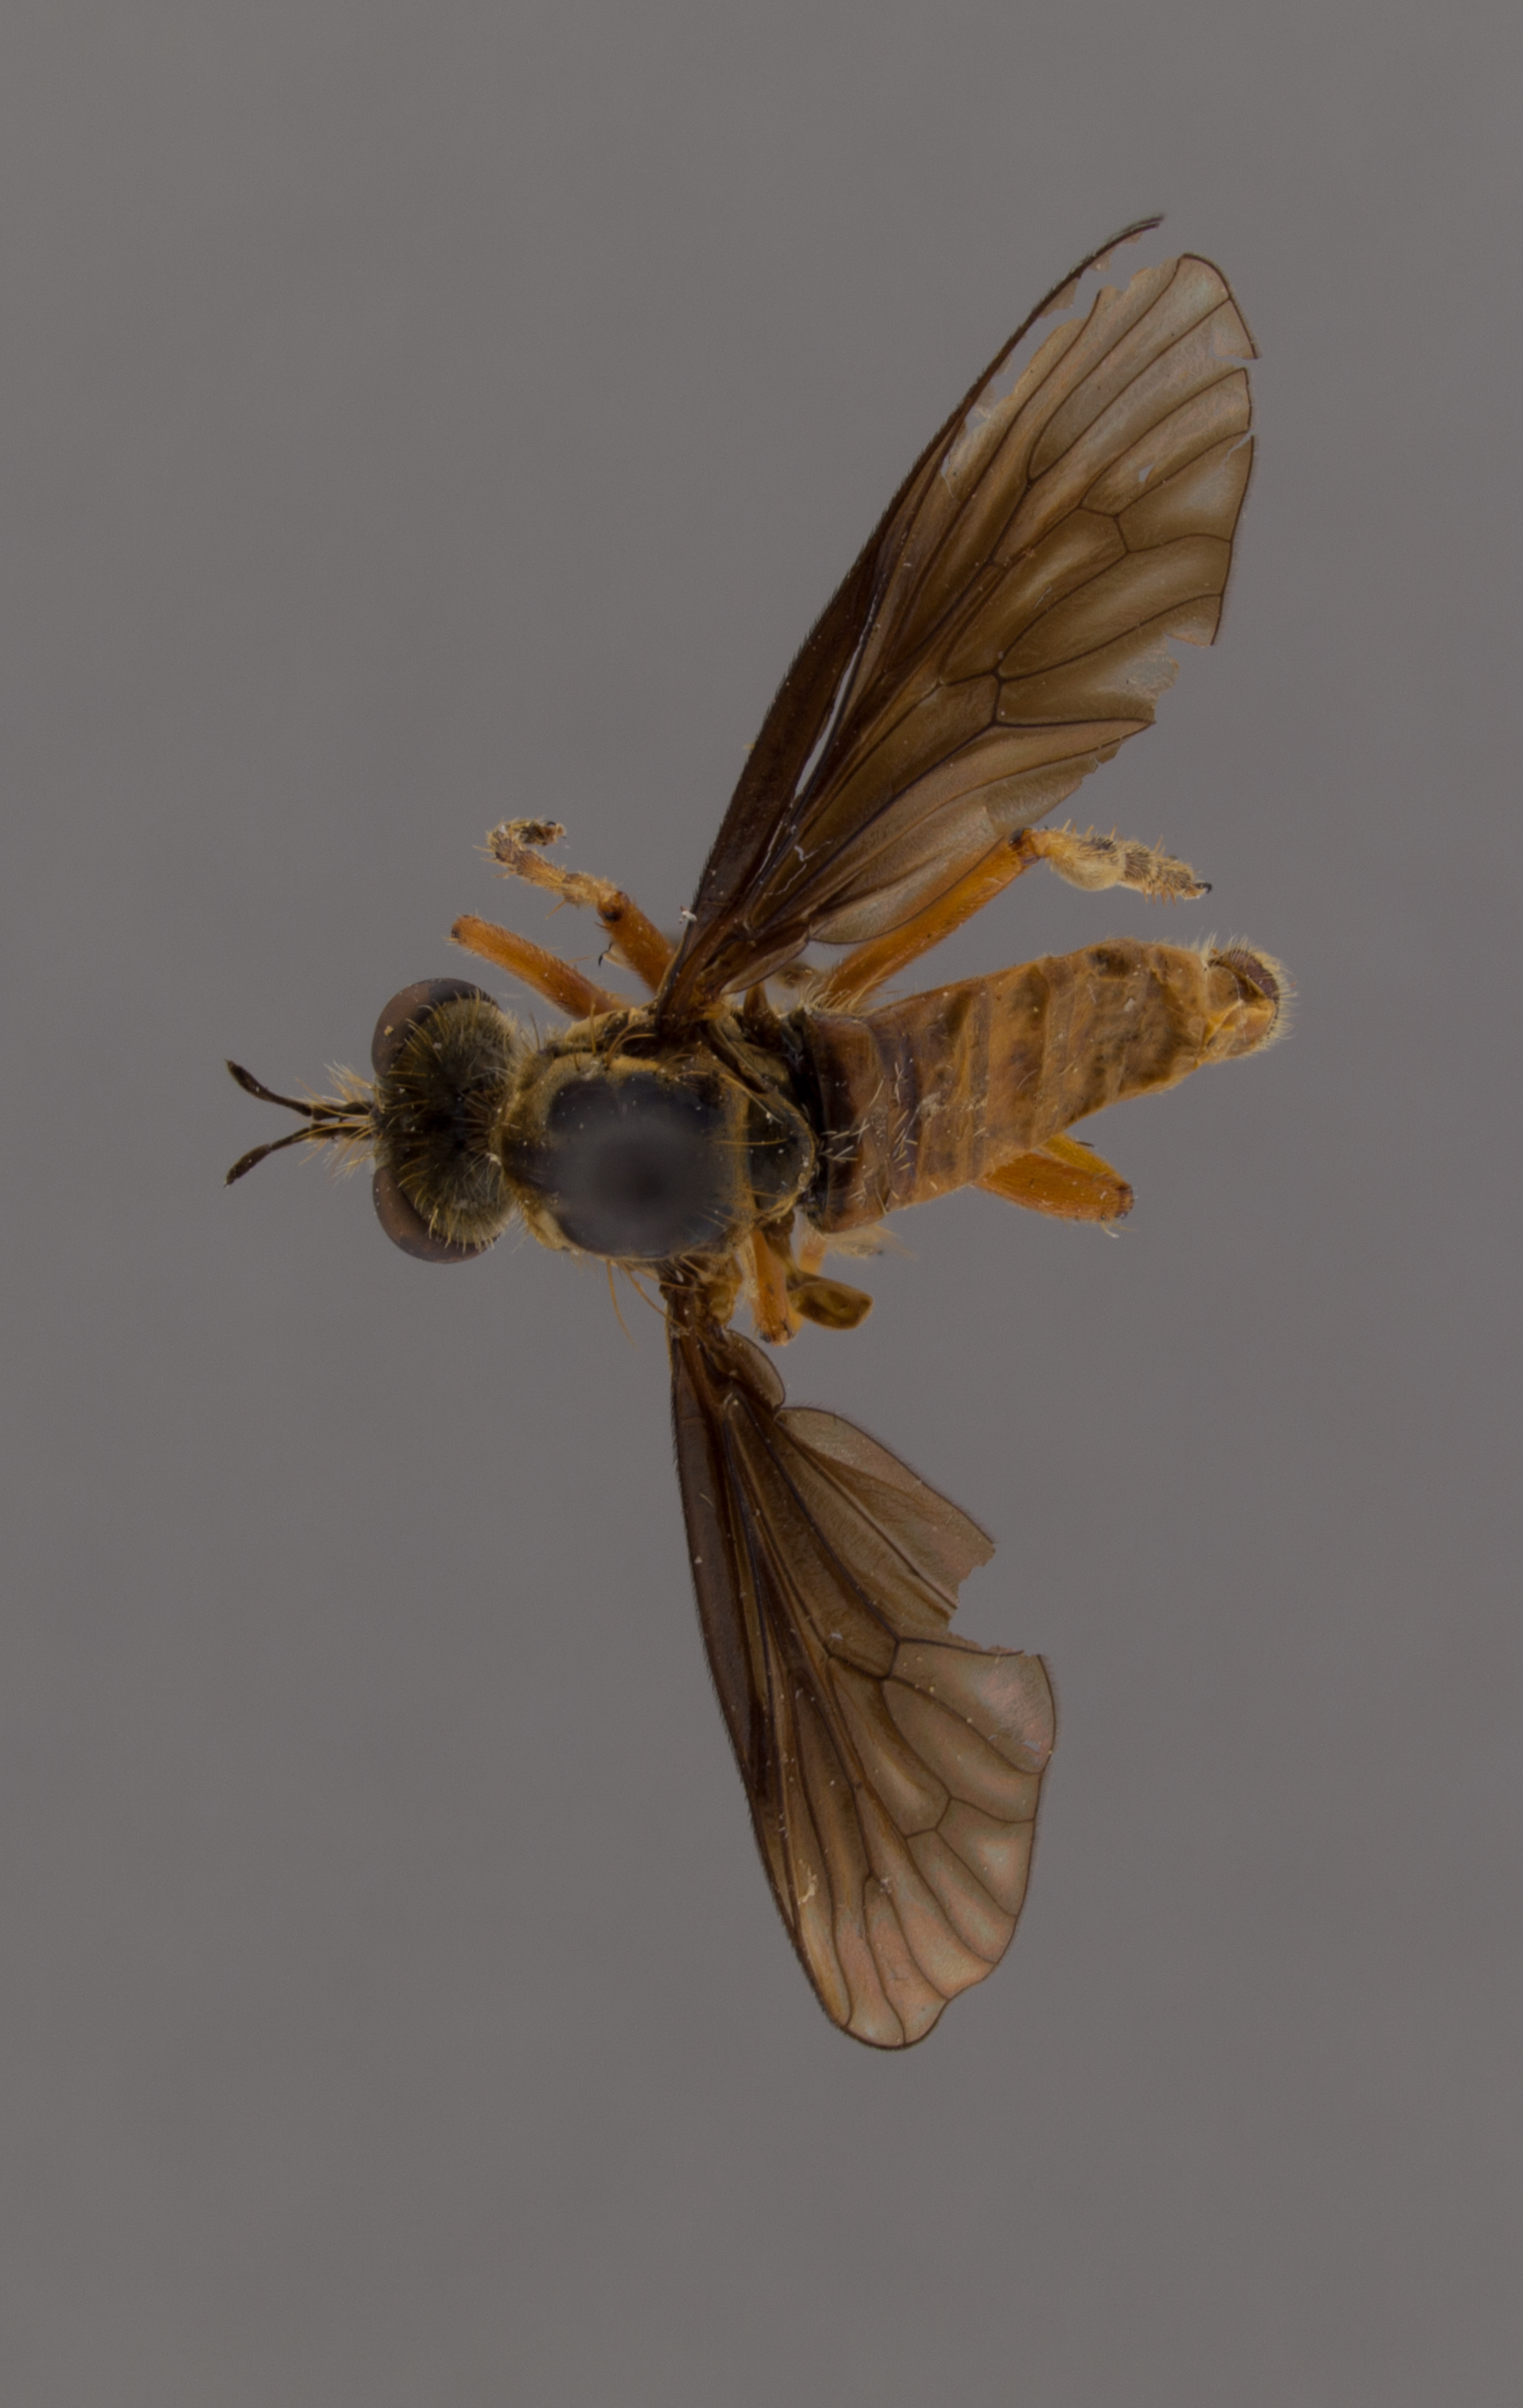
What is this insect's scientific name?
Cophura daphne
